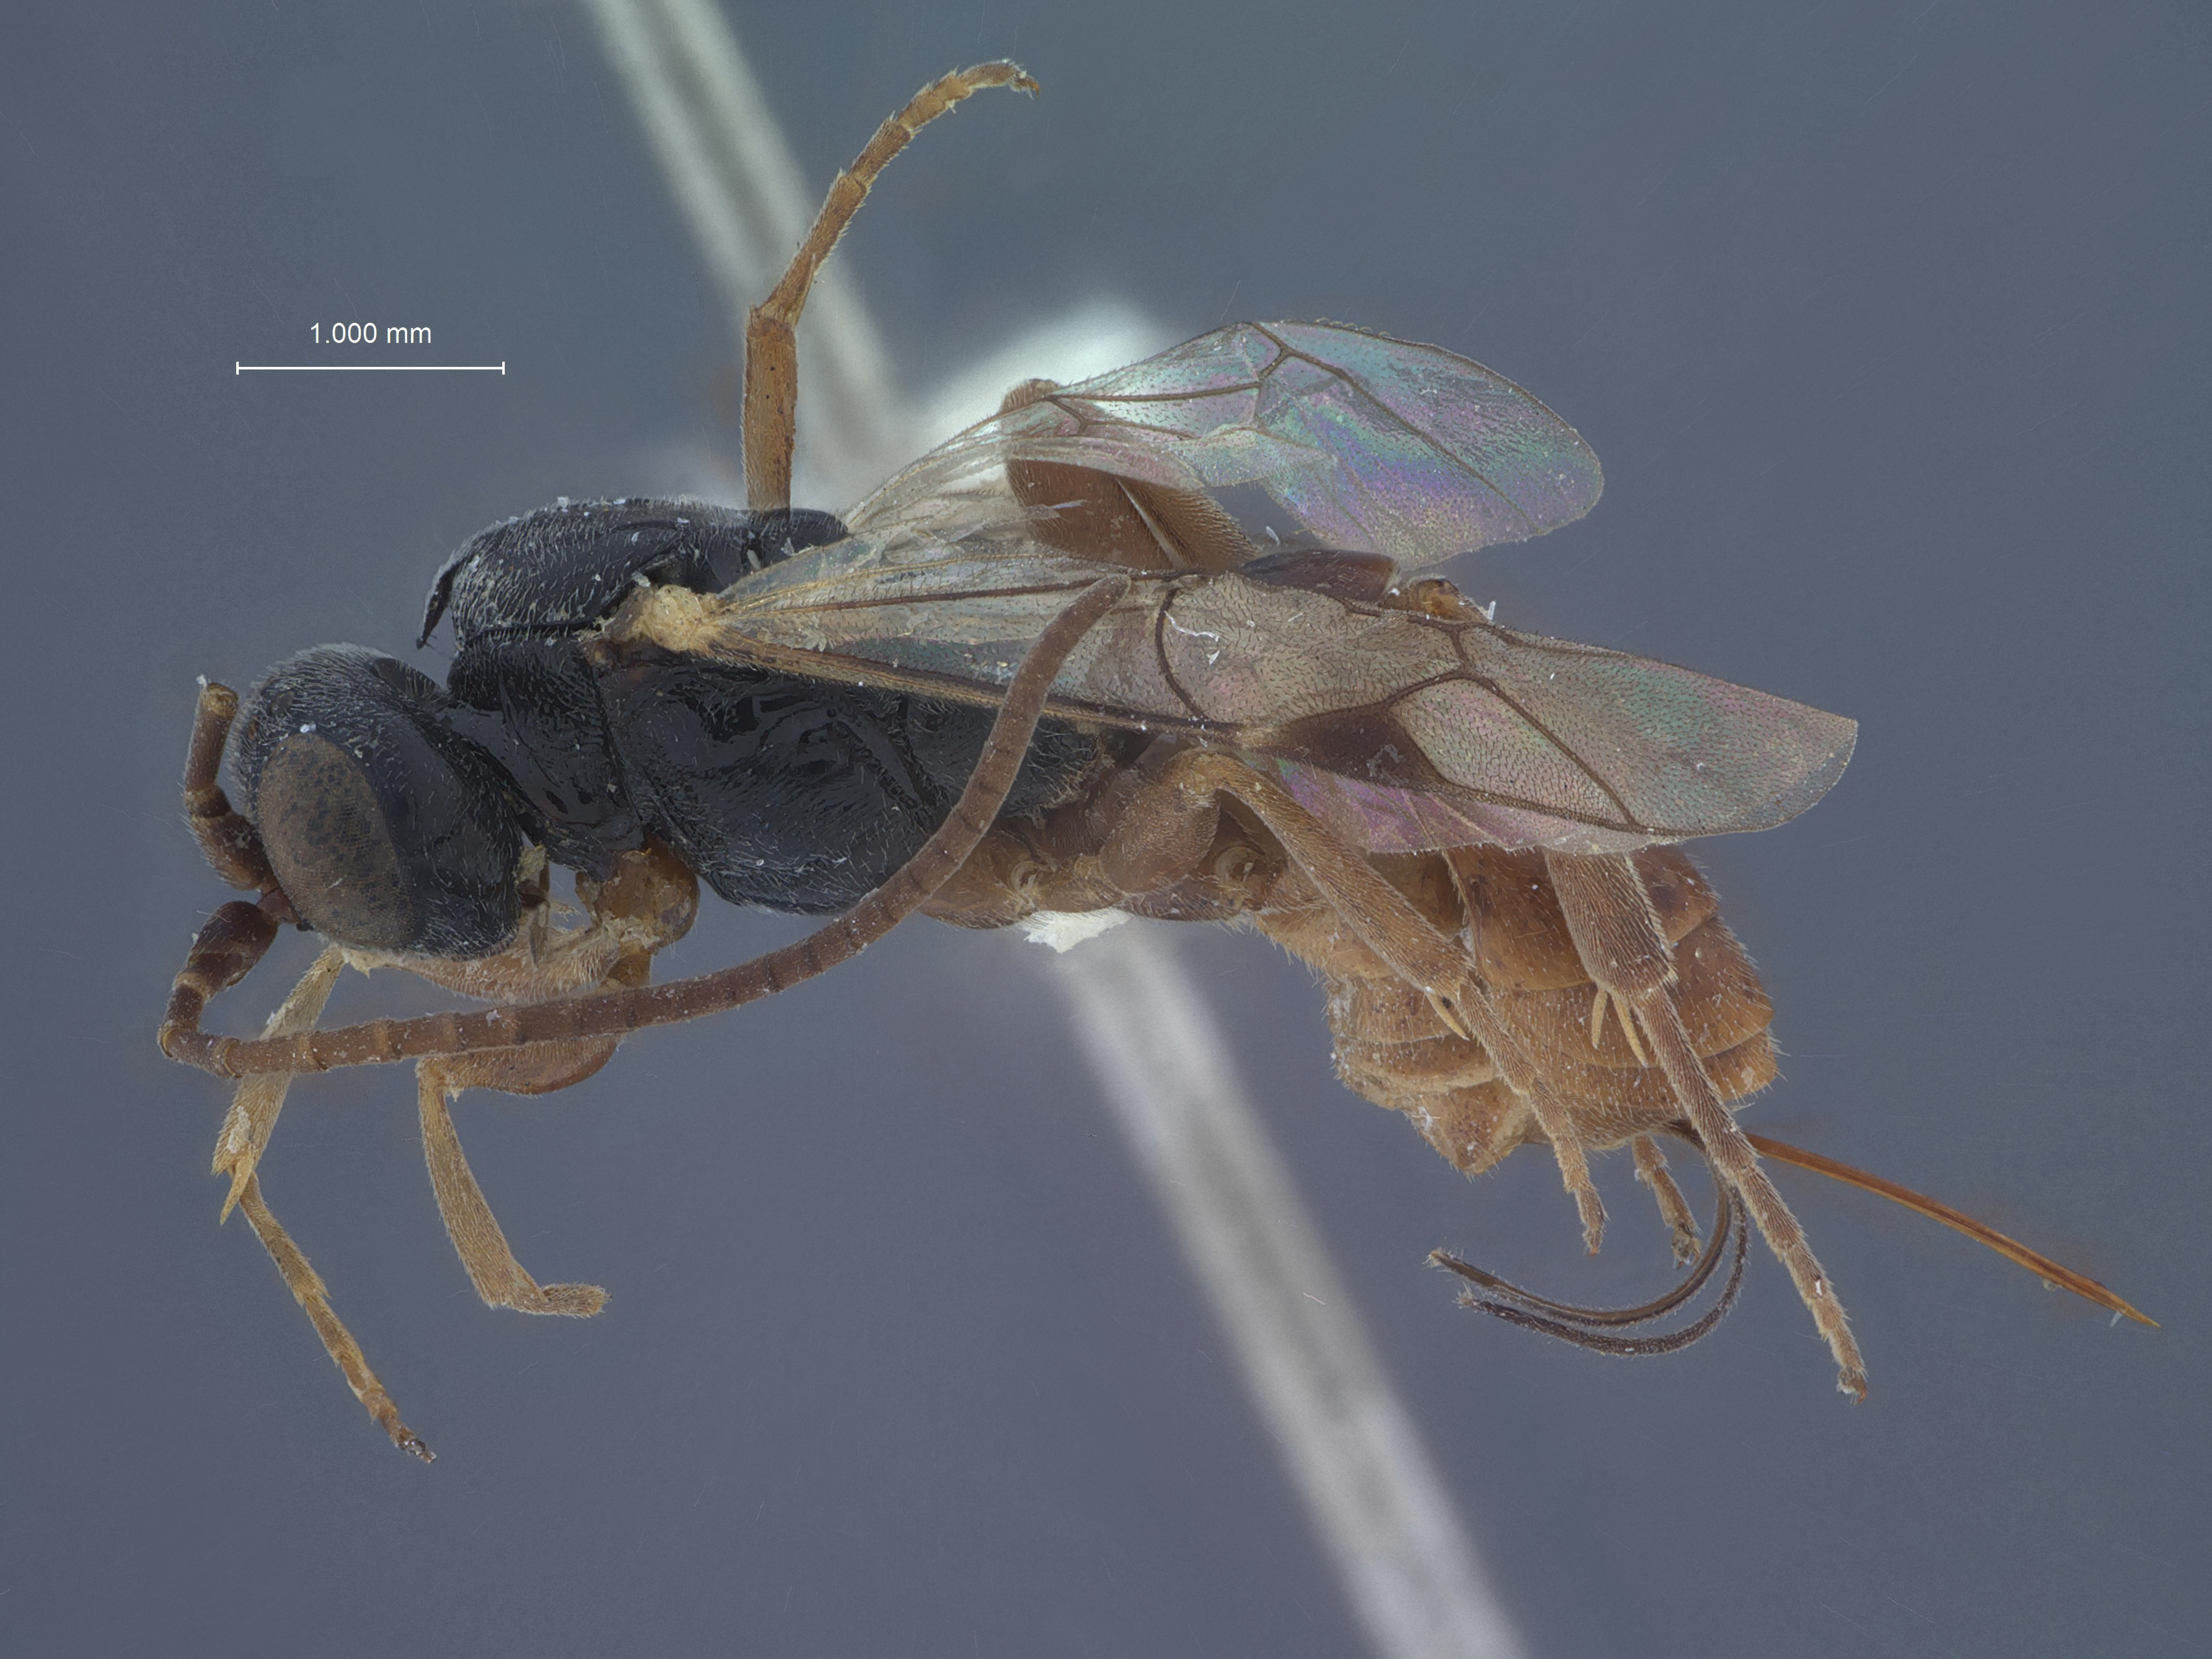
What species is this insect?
Phygadeuon argeae
